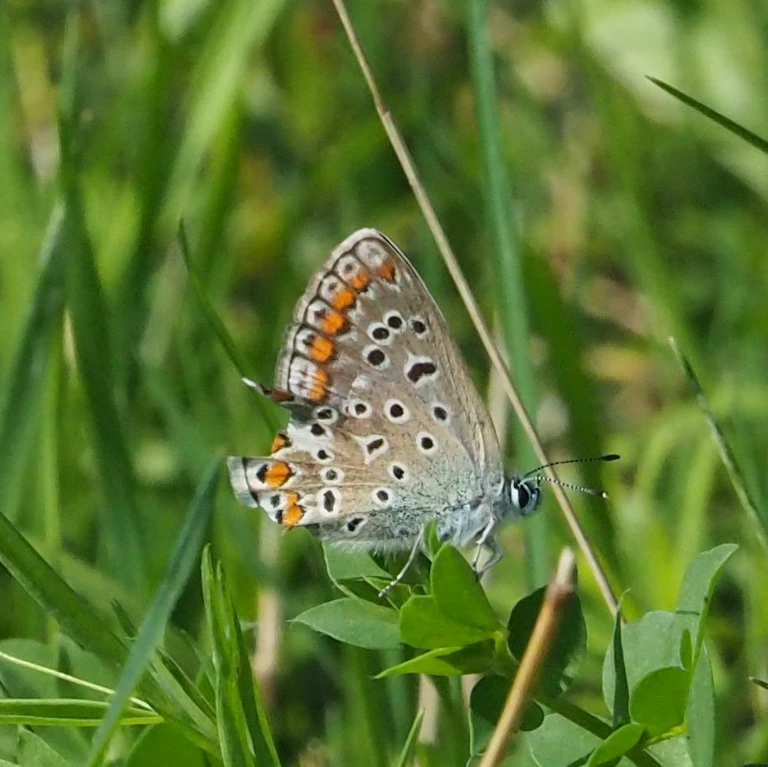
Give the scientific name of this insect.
Polyommatus icarus
